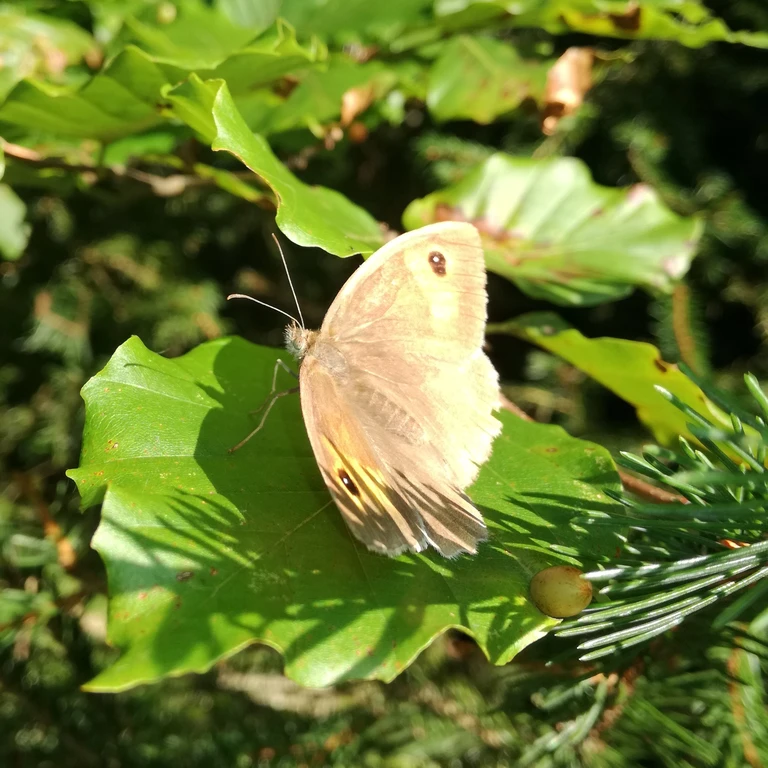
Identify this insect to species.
Maniola jurtina
